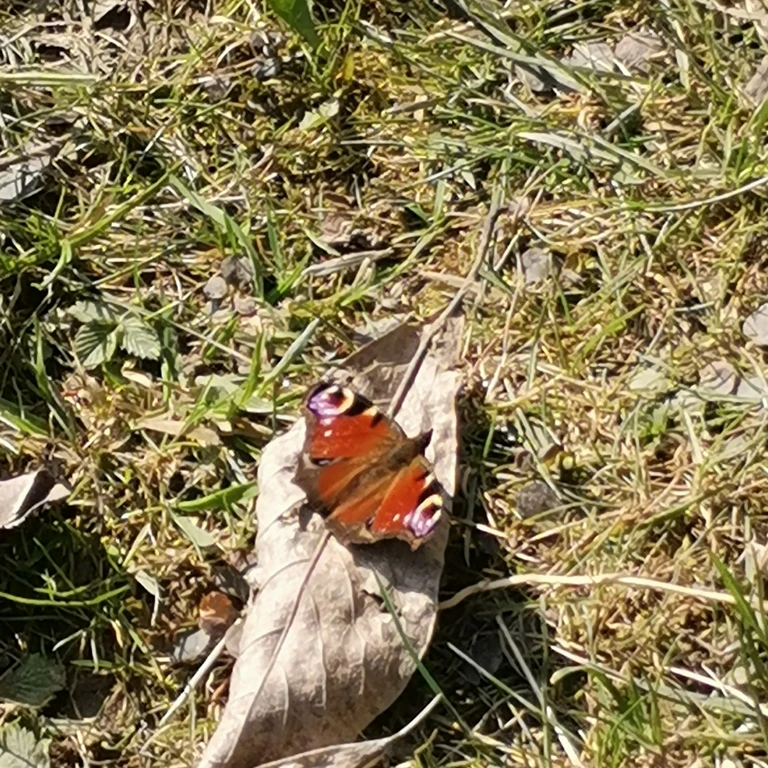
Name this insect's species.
Aglais io
